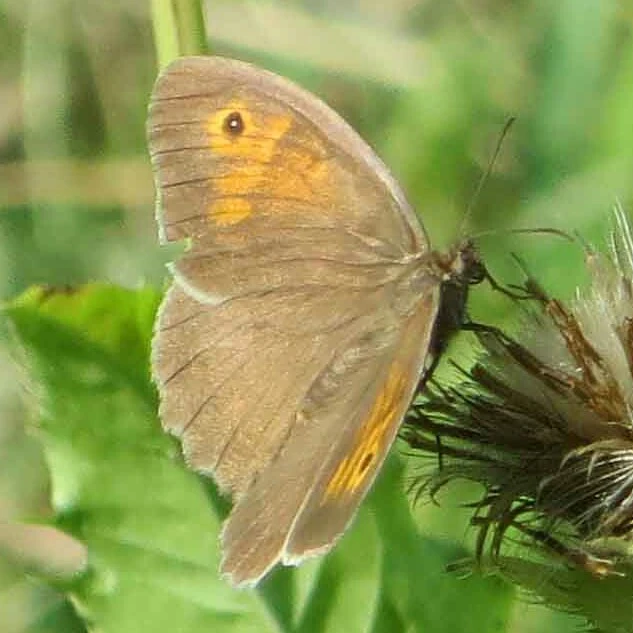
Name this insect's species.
Maniola jurtina
